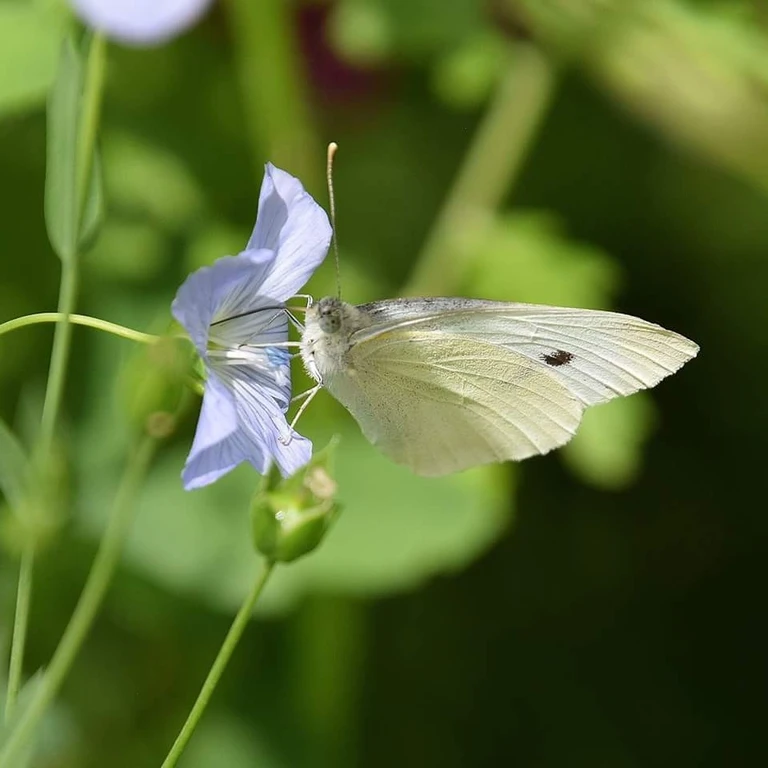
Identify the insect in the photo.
Pieris rapae
